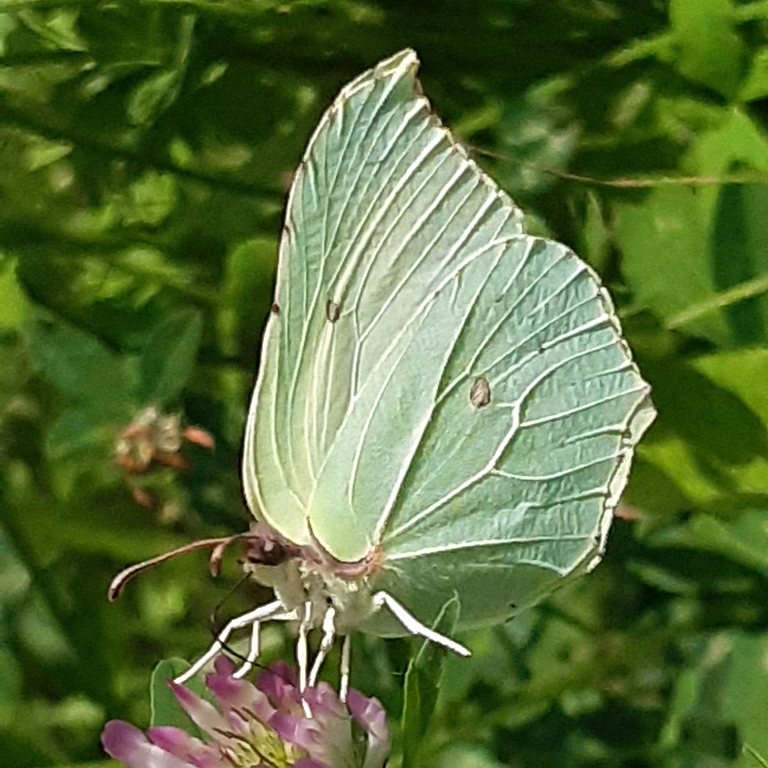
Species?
Gonepteryx rhamni
